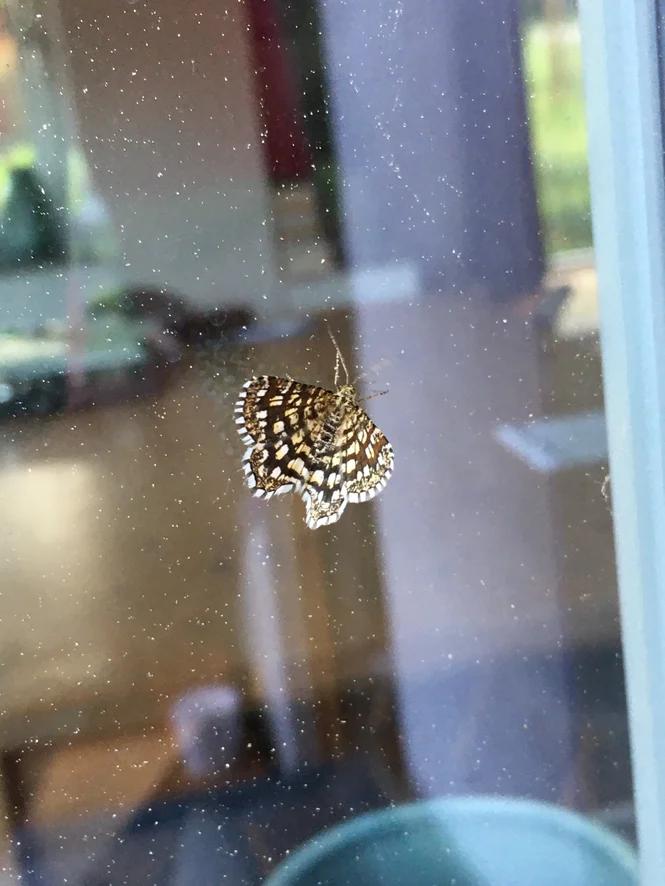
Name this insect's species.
Chiasmia clathrata
